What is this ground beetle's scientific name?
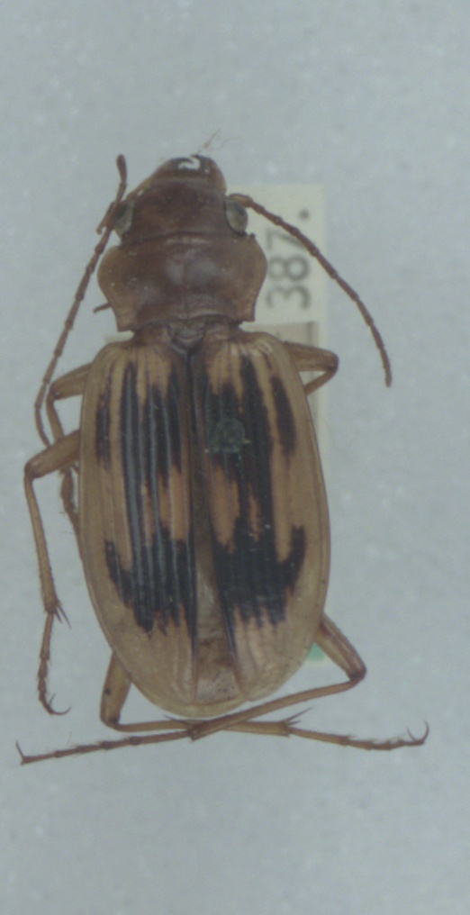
Nebria complanata
